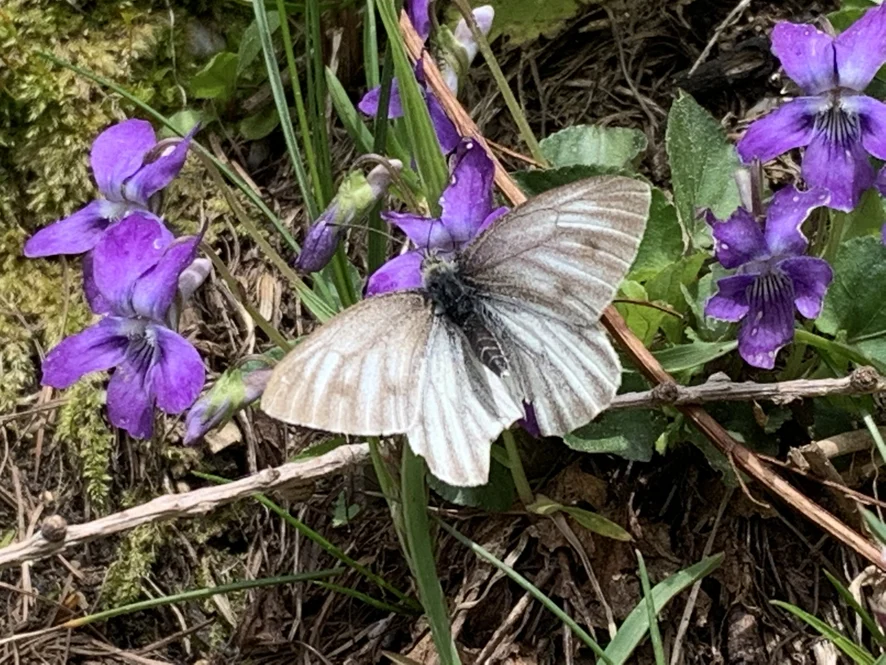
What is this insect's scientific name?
Pieris bryoniae
